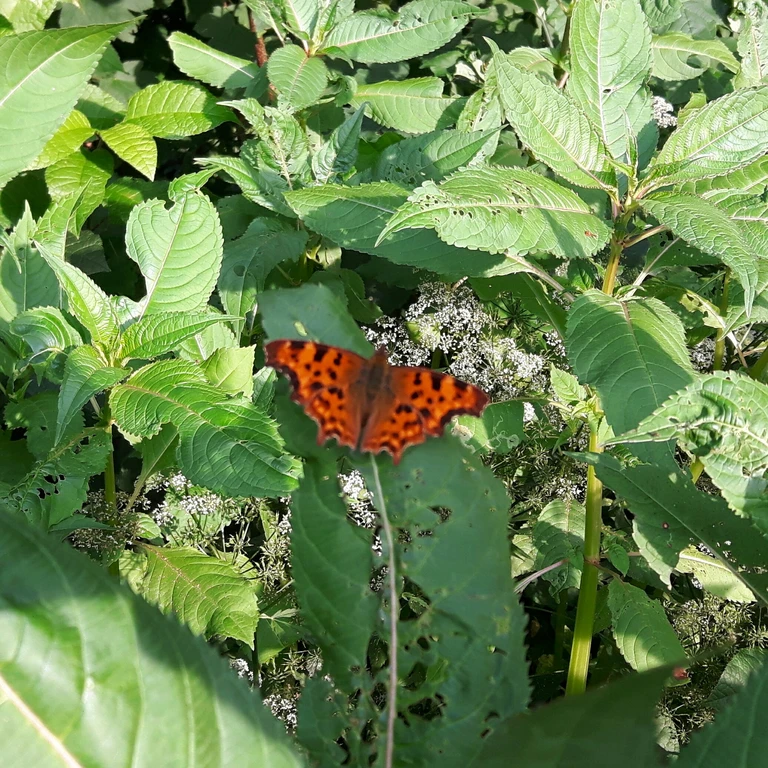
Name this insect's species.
Polygonia c-album
